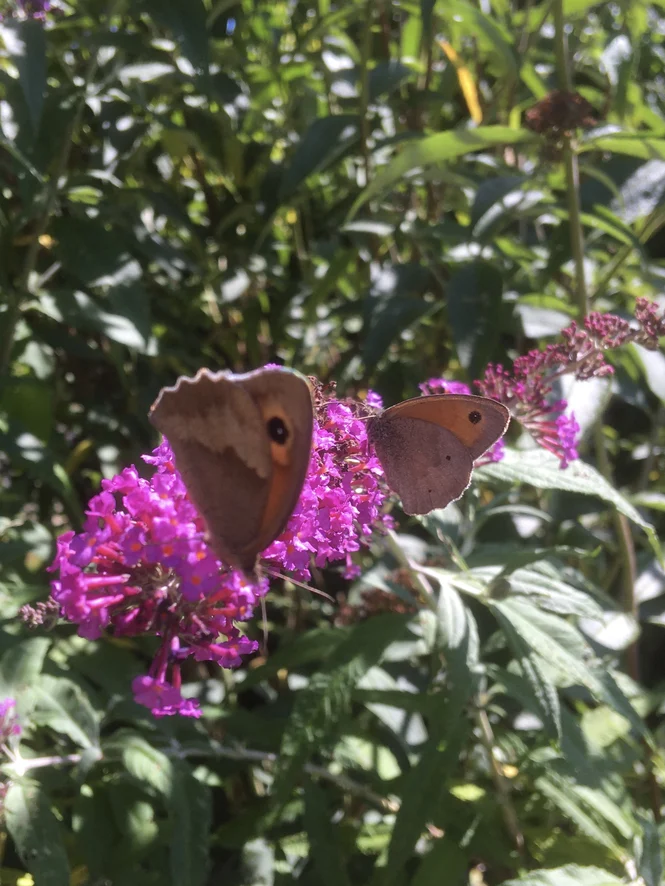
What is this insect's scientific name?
Maniola jurtina
